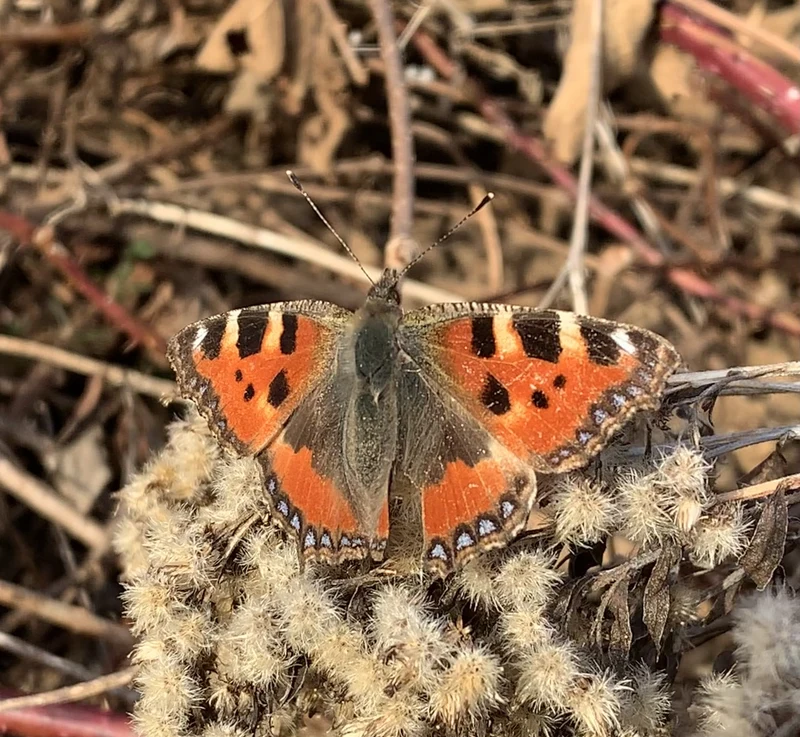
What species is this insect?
Aglais urticae
